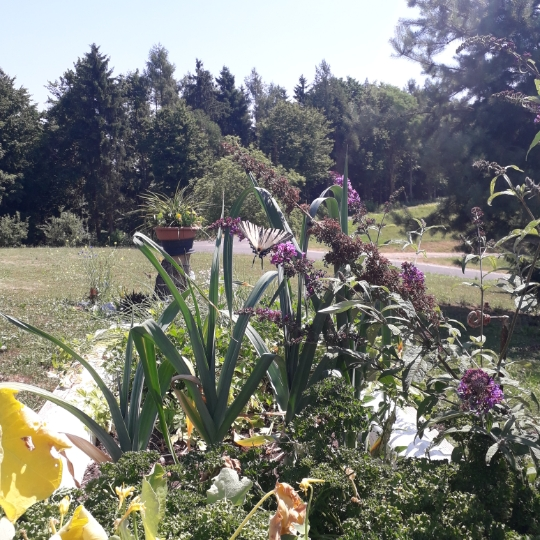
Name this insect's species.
Iphiclides podalirius
